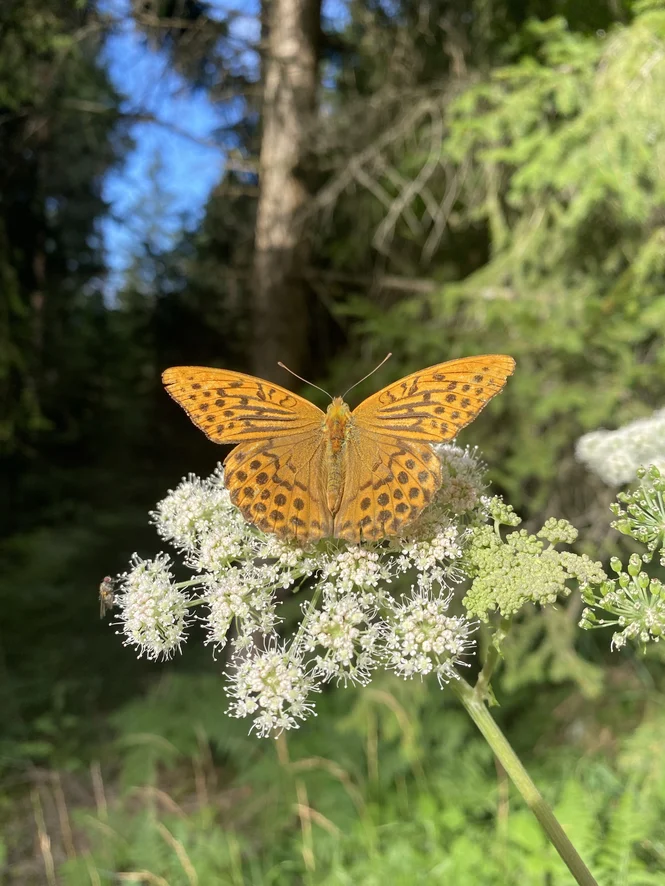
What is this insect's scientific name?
Argynnis paphia
